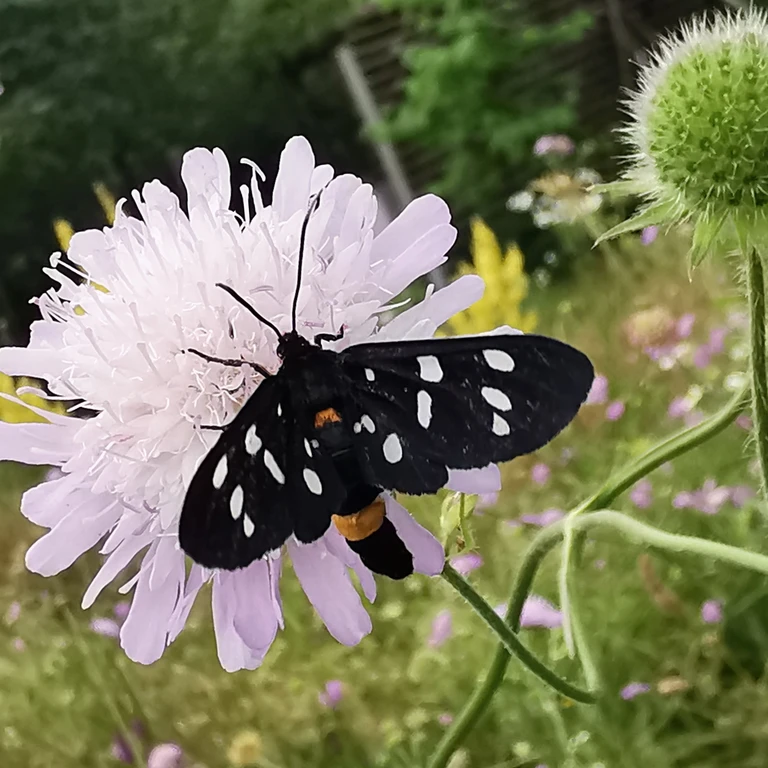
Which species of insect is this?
Amata phegea
